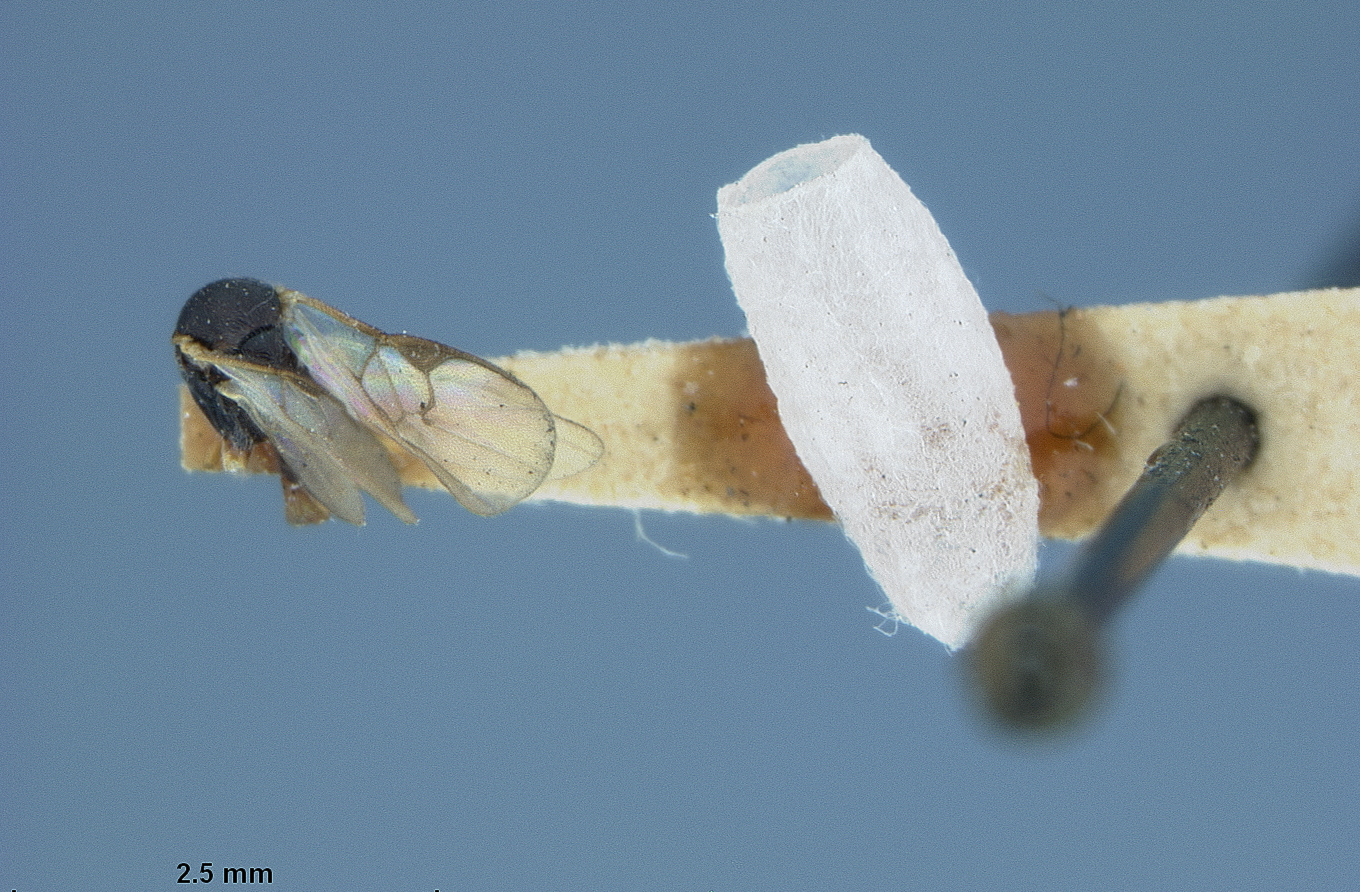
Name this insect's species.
Apanteles murtfeldtae
